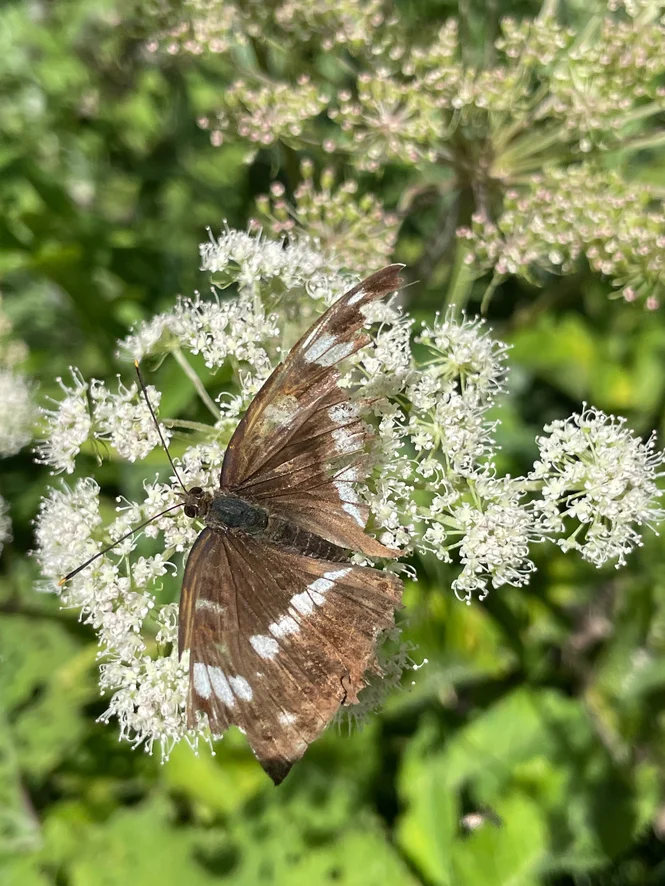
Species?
Limenitis camilla (also Ladoga camilla)
